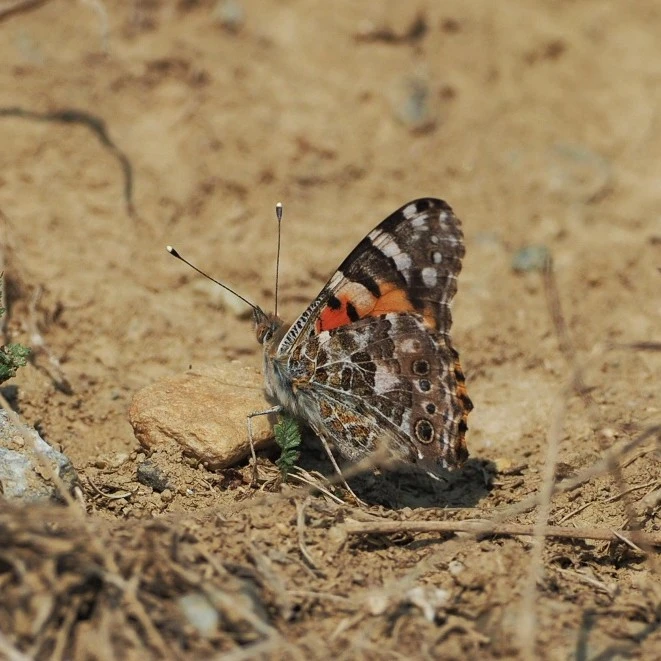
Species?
Vanessa cardui
